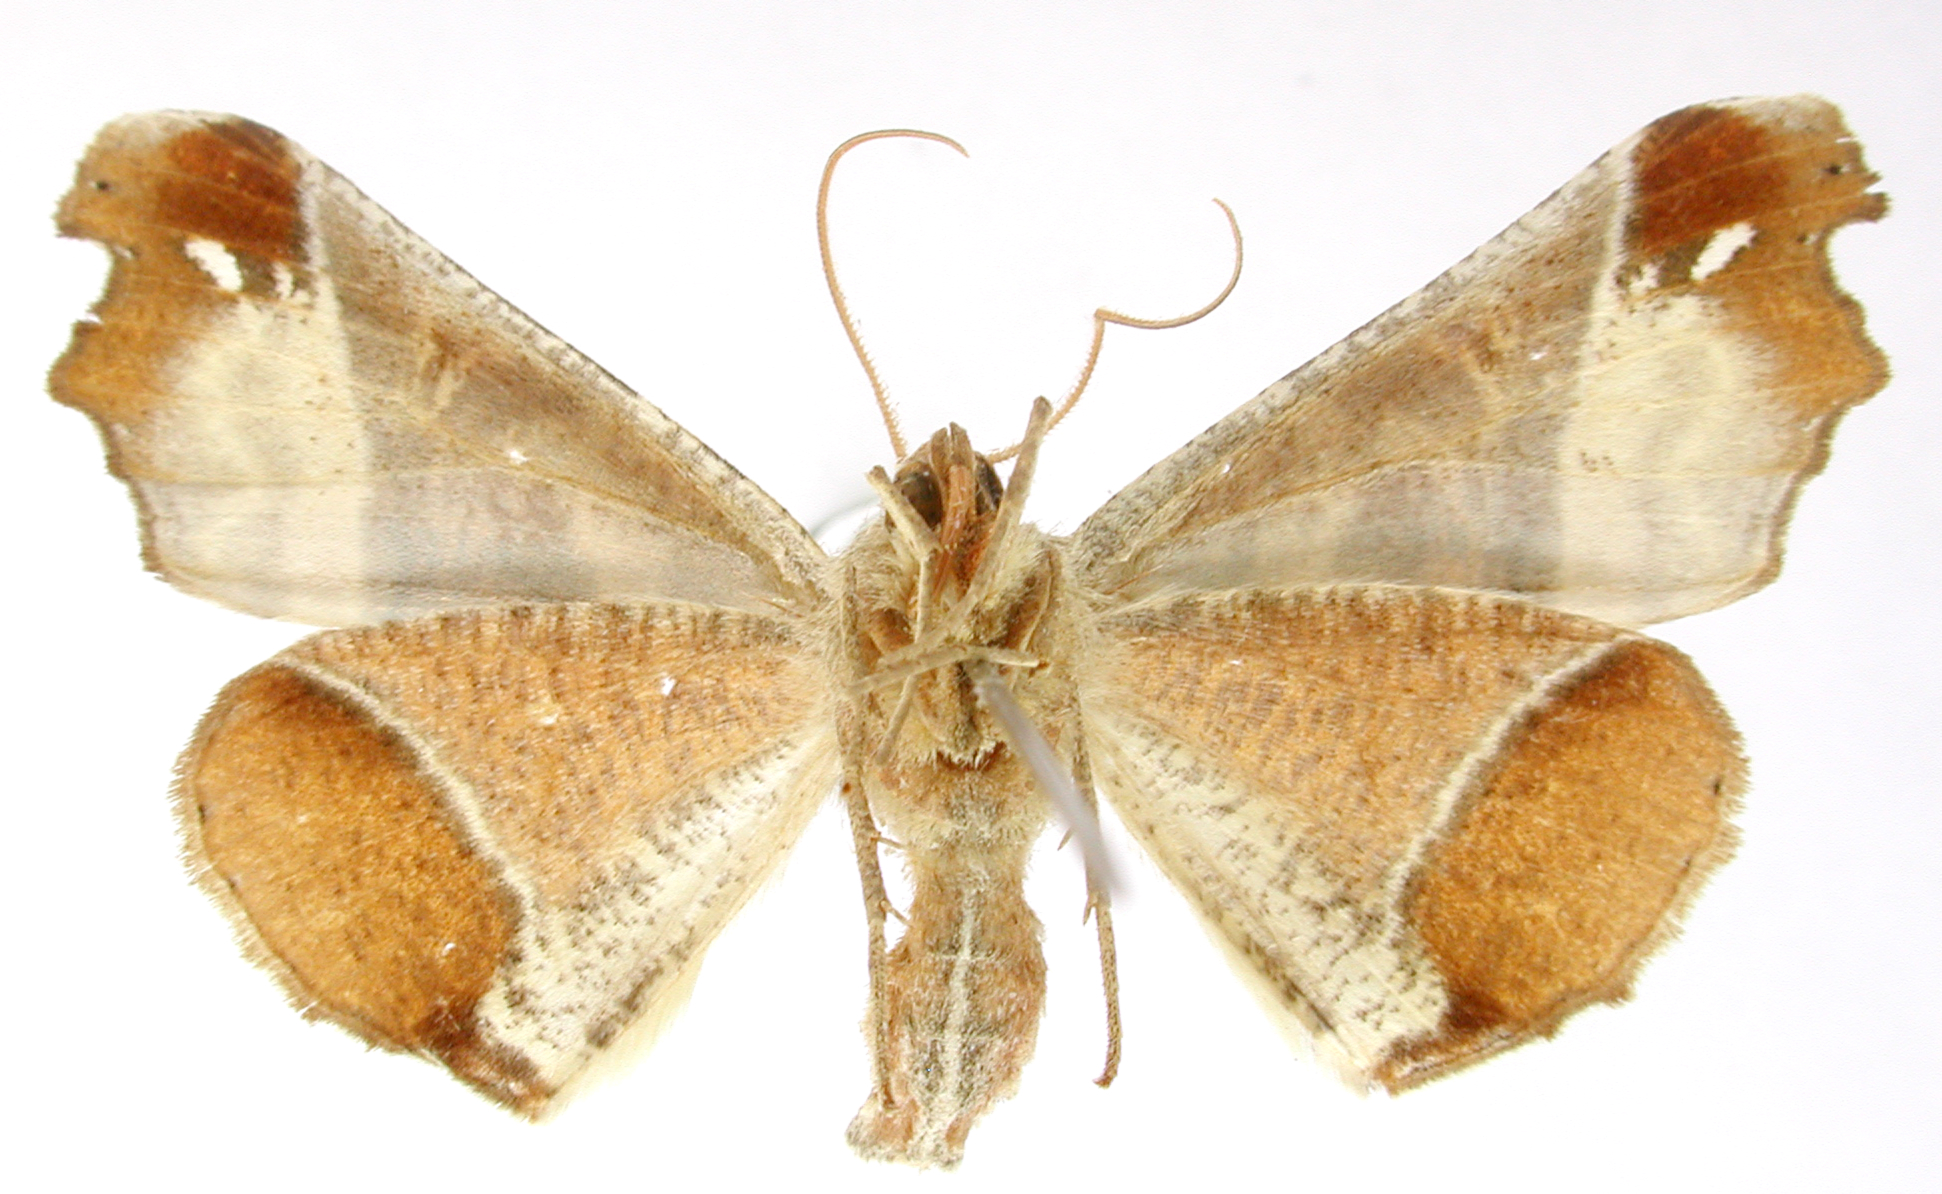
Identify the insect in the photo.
Pero clana
